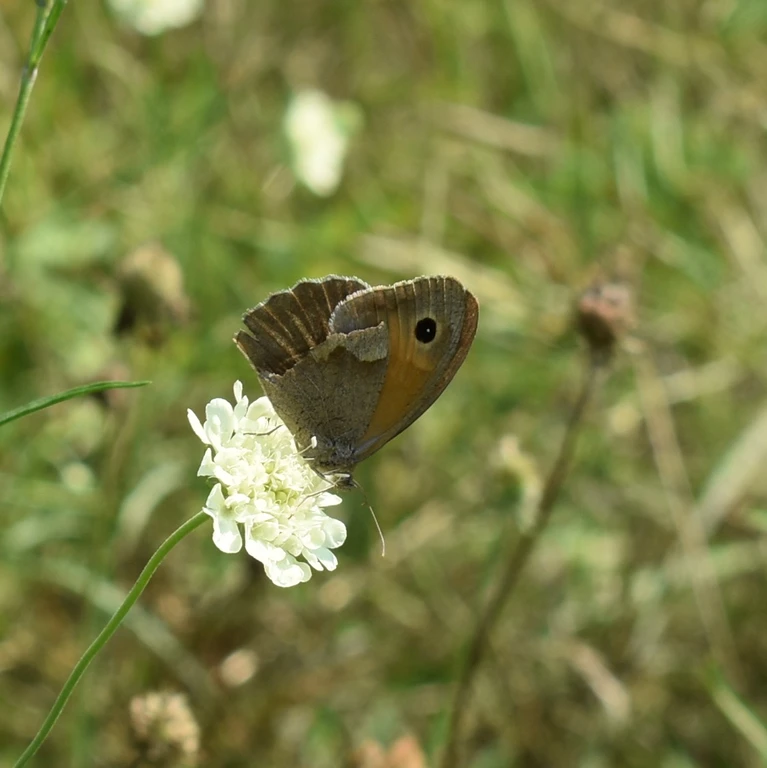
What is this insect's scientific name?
Maniola jurtina
